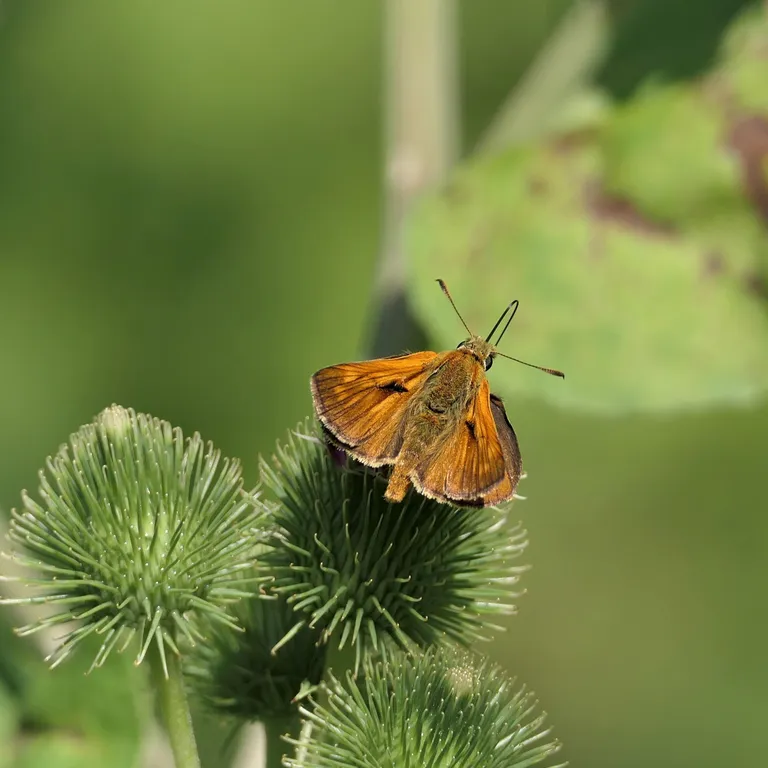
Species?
Ochlodes sylvanus (also Ochlodes venata)
